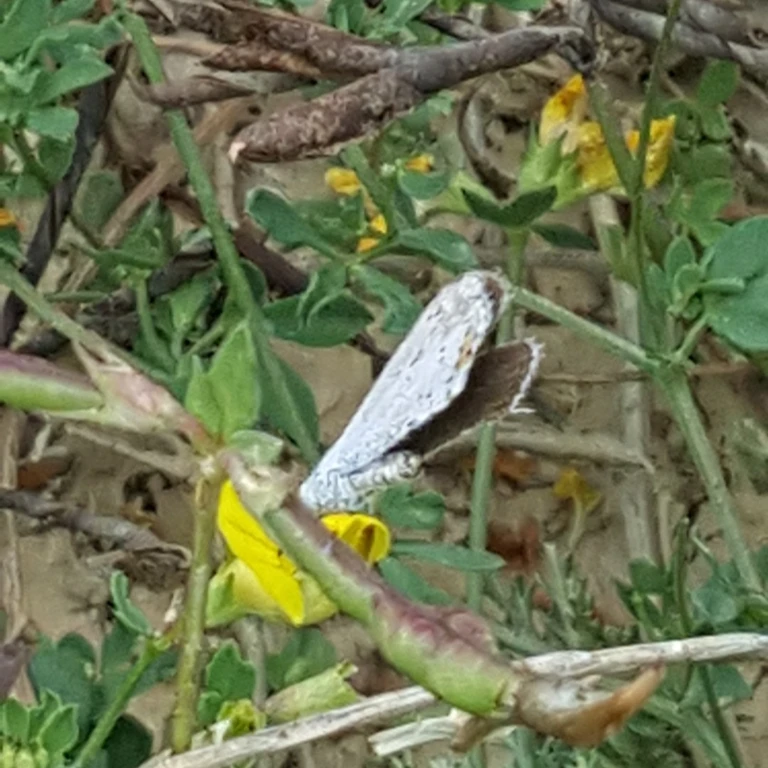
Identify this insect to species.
Cupido argiades (also Elkalyce argiades)
